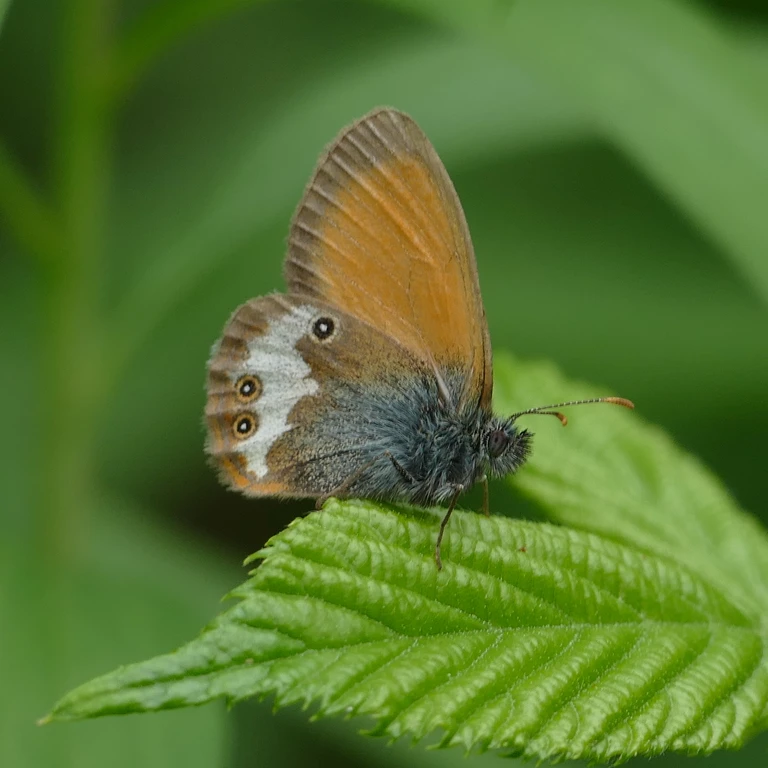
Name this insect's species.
Coenonympha arcania
